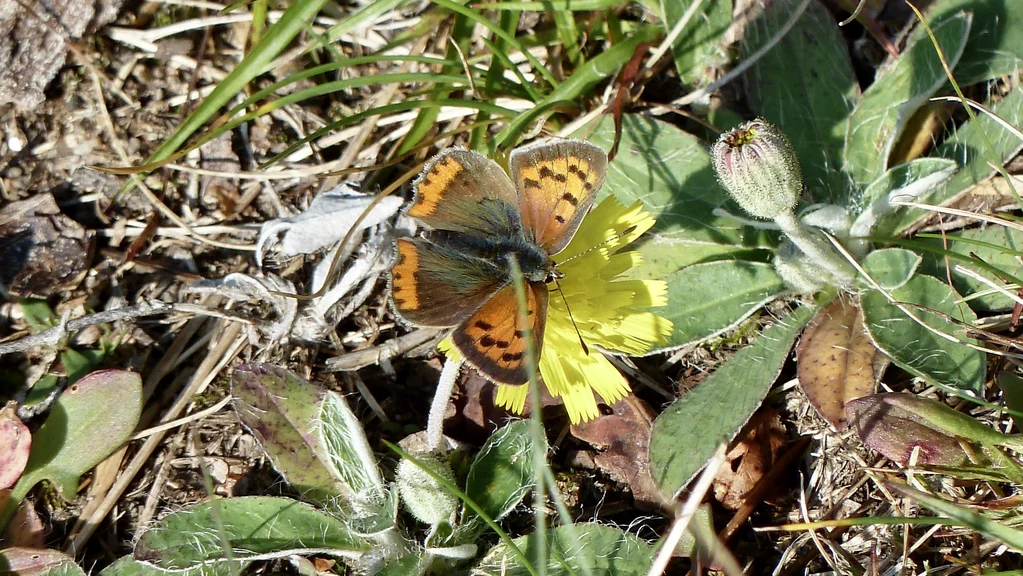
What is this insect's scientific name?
Lycaena phlaeas
